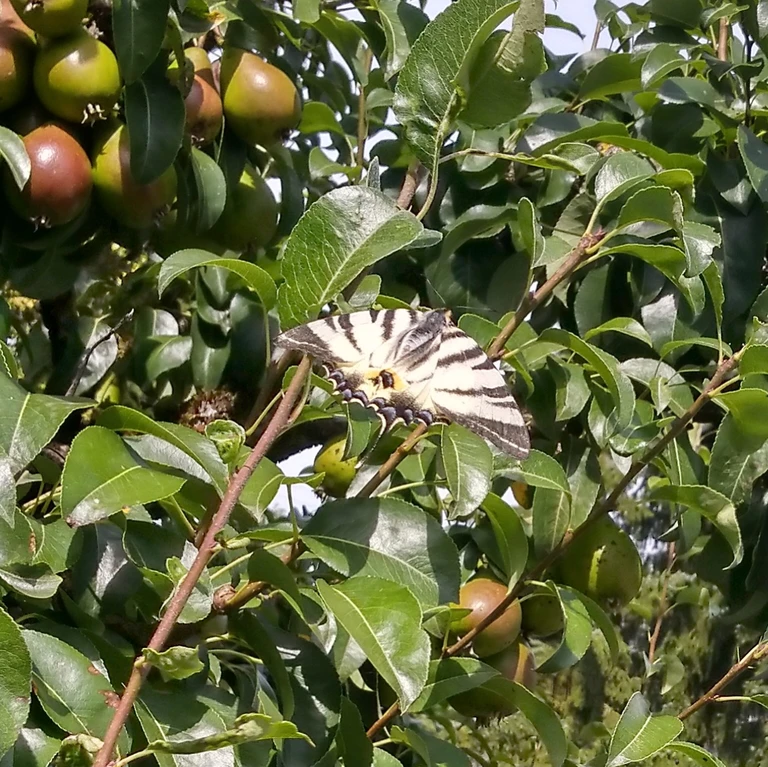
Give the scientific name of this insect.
Iphiclides podalirius
